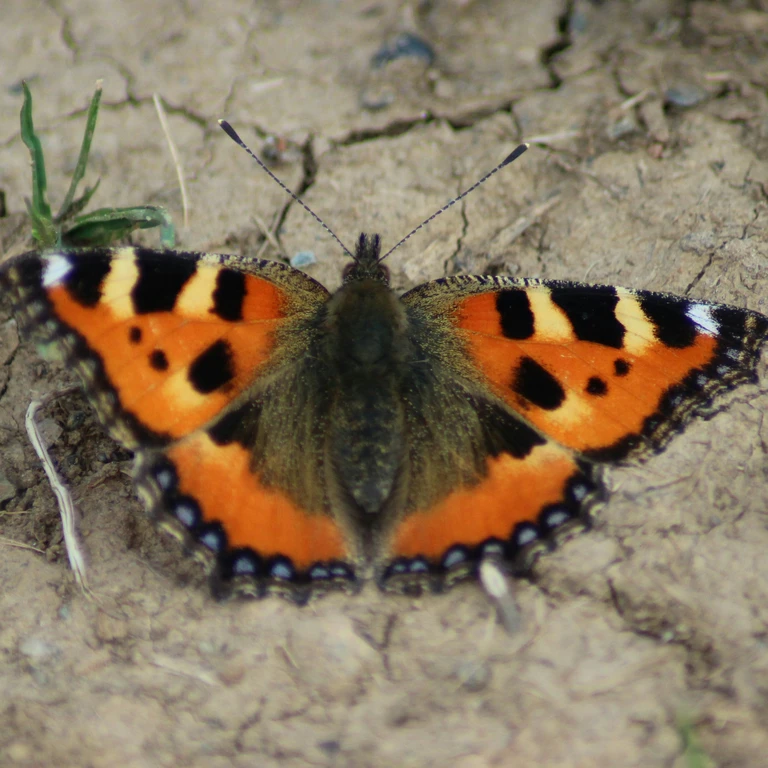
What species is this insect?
Aglais urticae
